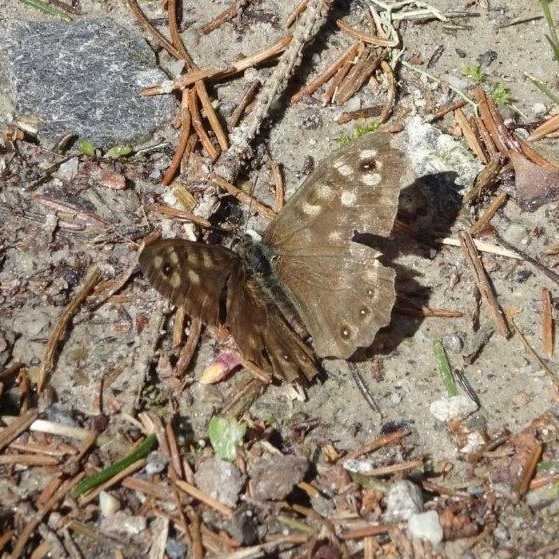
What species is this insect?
Pararge aegeria
